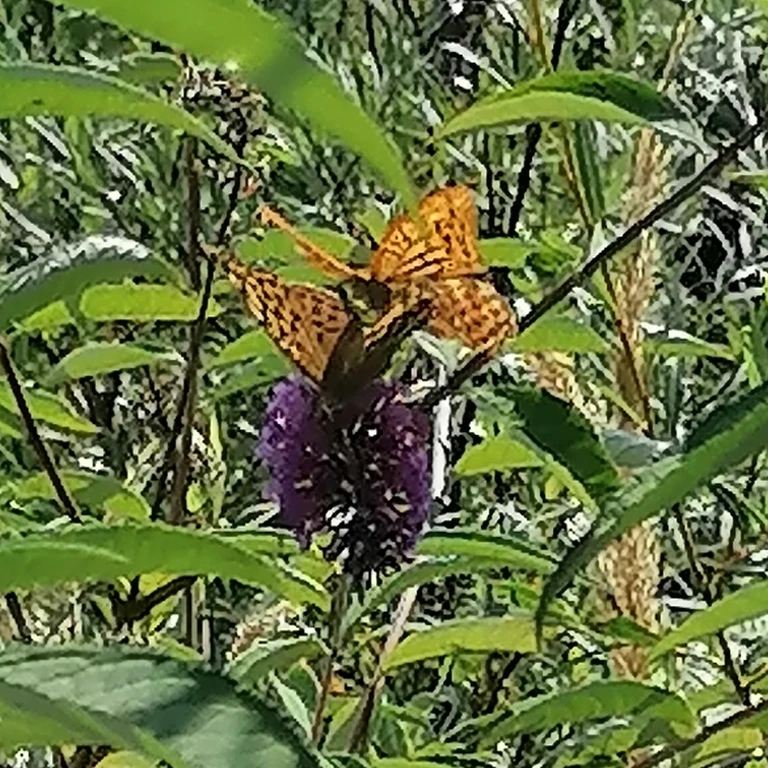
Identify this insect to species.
Argynnis paphia
